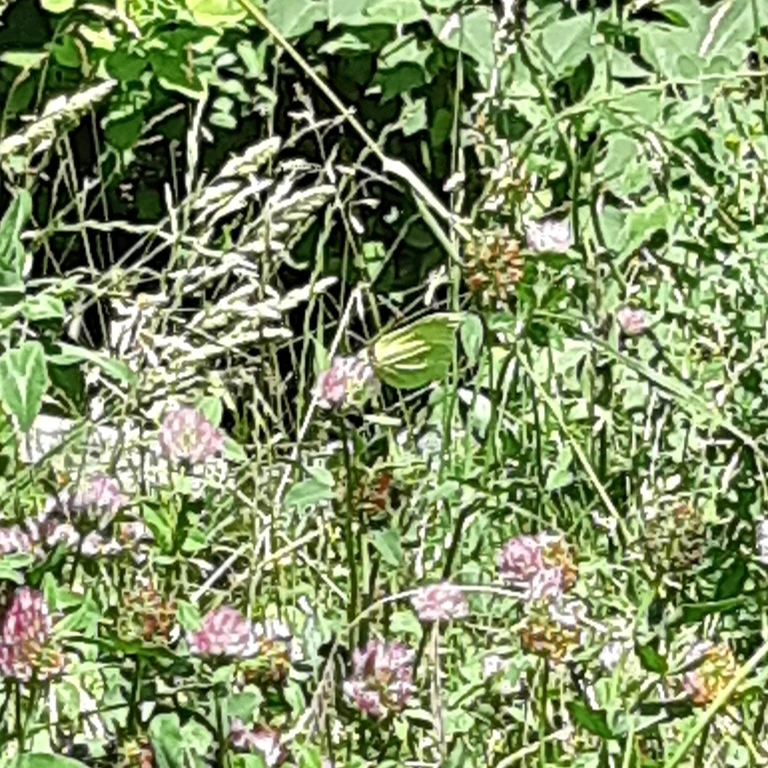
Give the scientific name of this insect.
Gonepteryx rhamni
